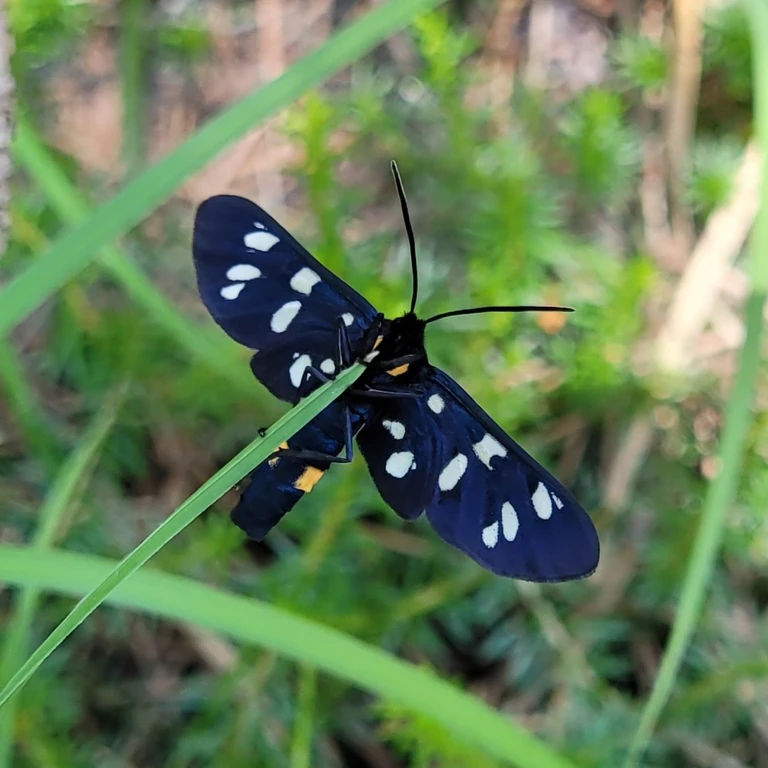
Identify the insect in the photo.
Amata phegea
